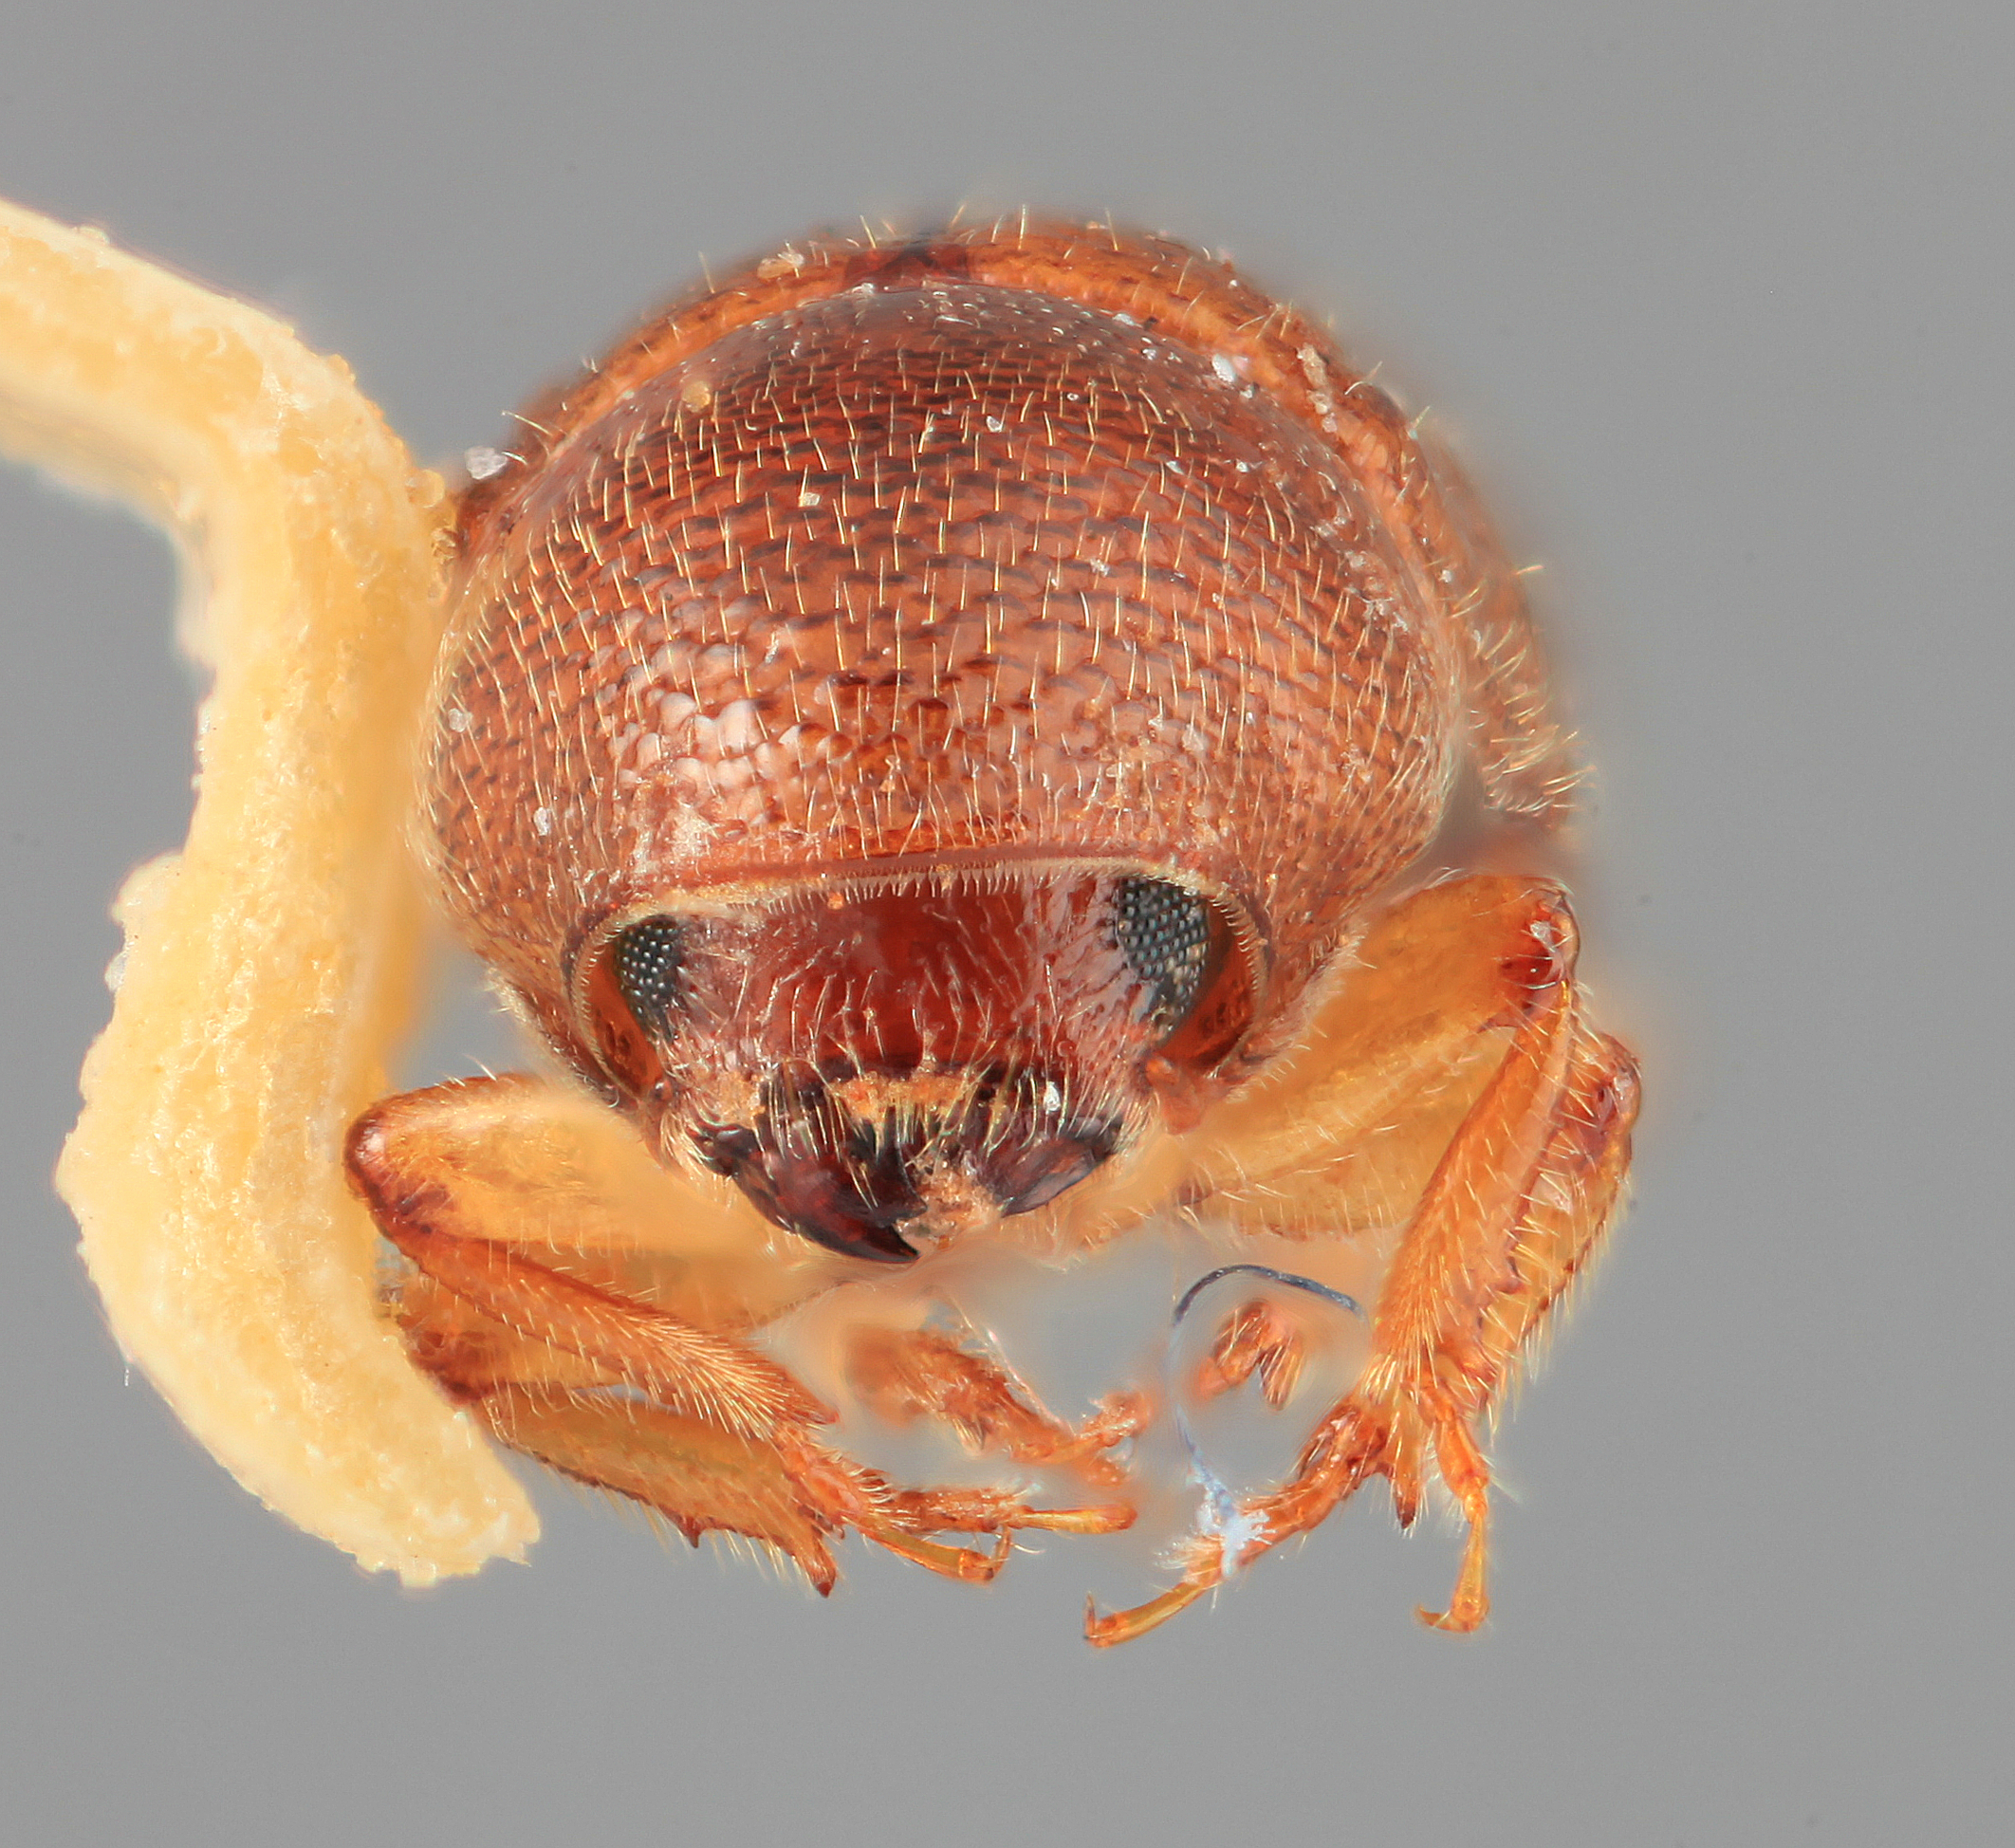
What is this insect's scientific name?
Thamnophthorus impensus
